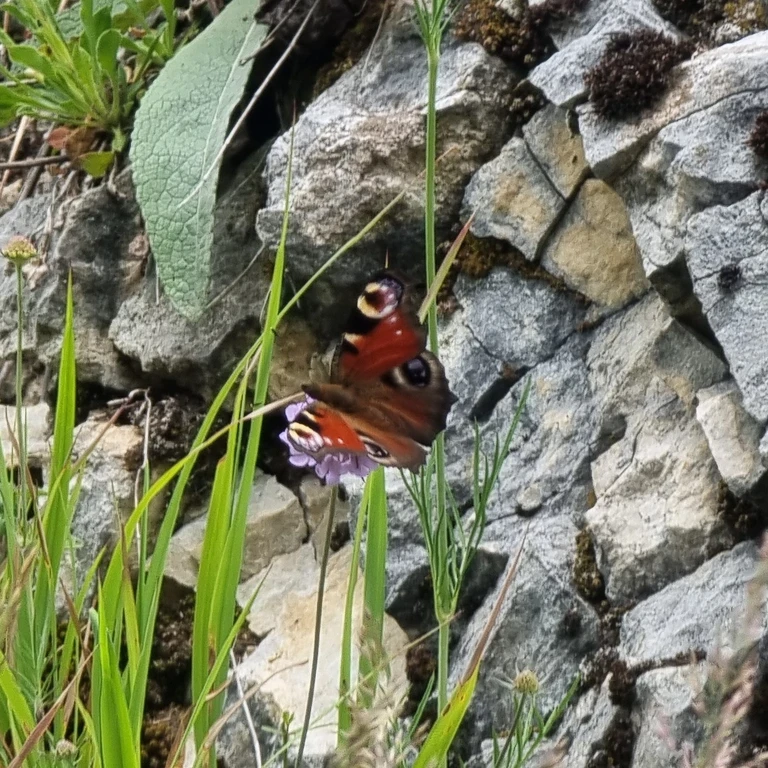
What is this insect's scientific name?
Aglais io
